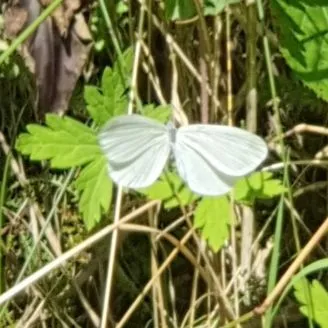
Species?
Leptidea sinapis/juvernica
